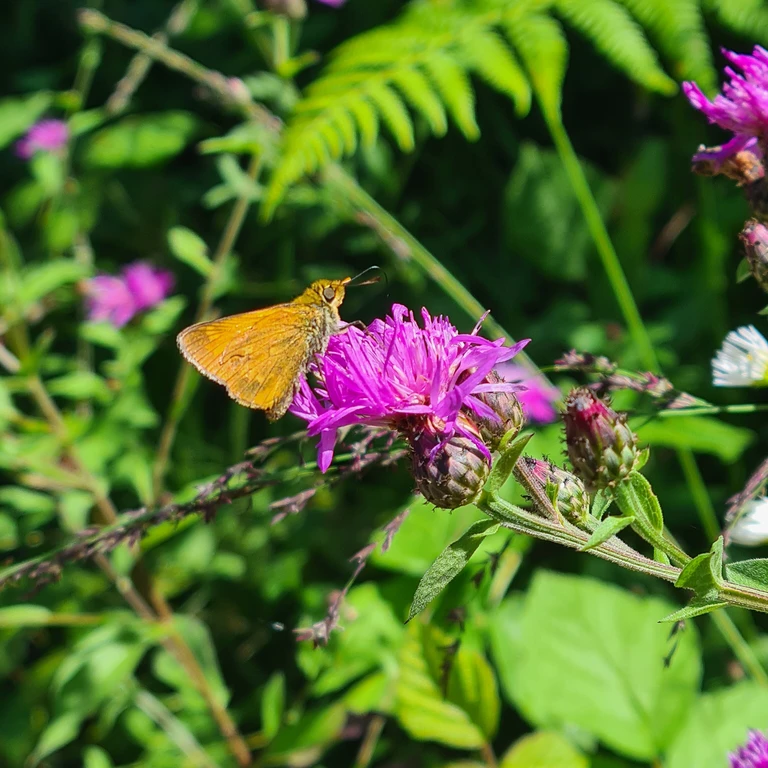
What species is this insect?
Ochlodes sylvanus (also Ochlodes venata)
